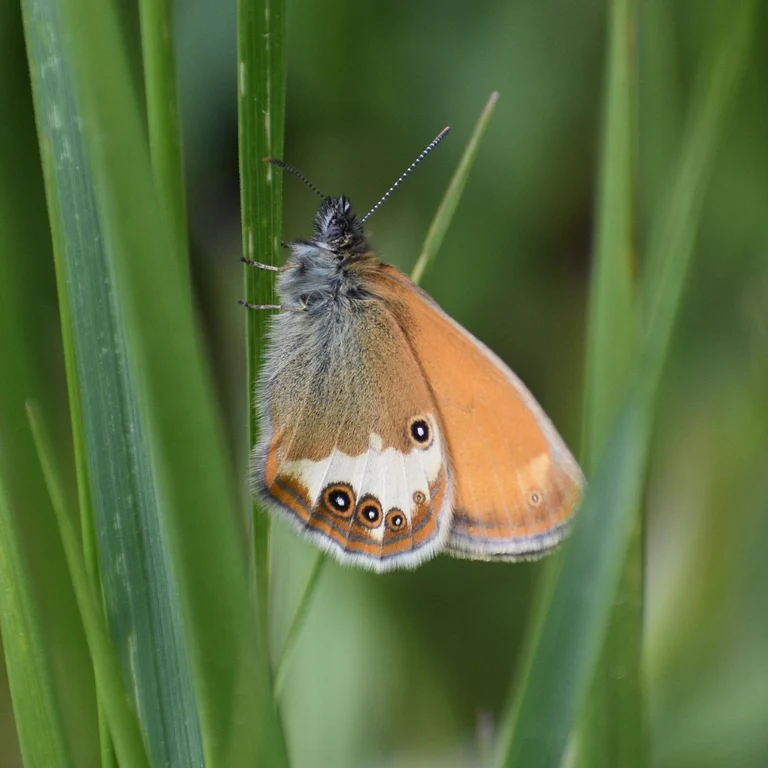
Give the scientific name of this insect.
Coenonympha arcania
